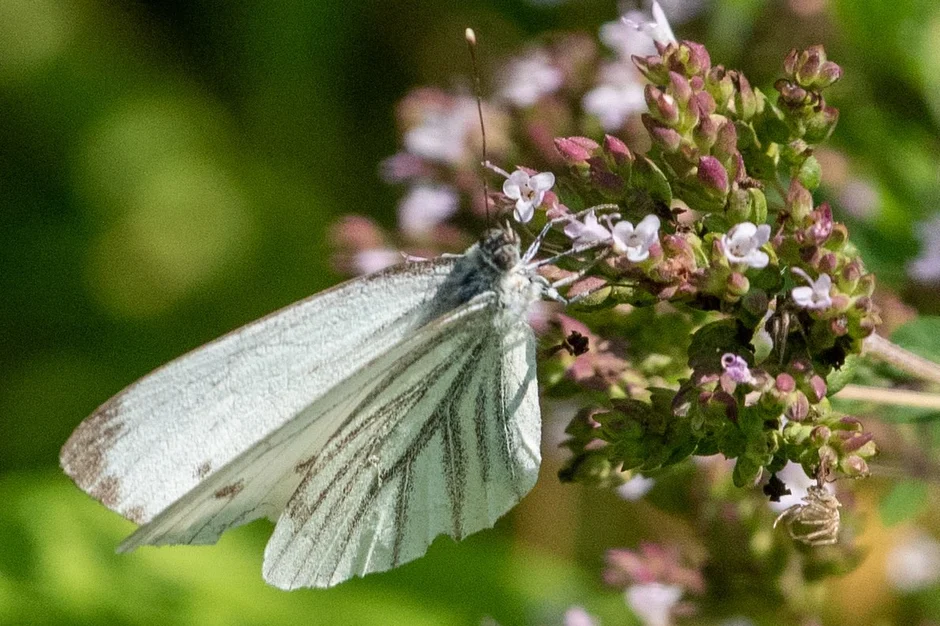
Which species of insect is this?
Pieris napi
